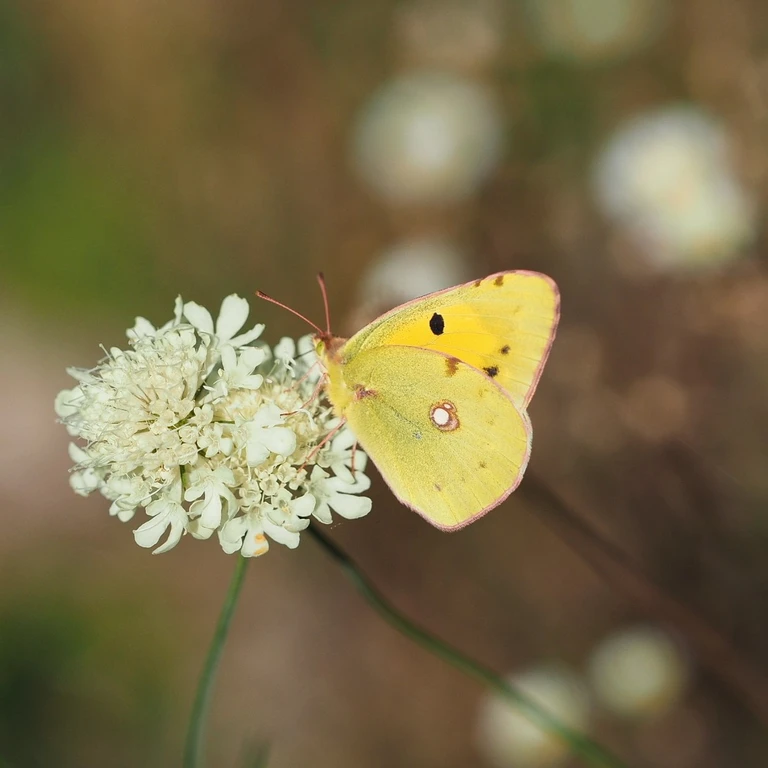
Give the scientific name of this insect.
Colias croceus
